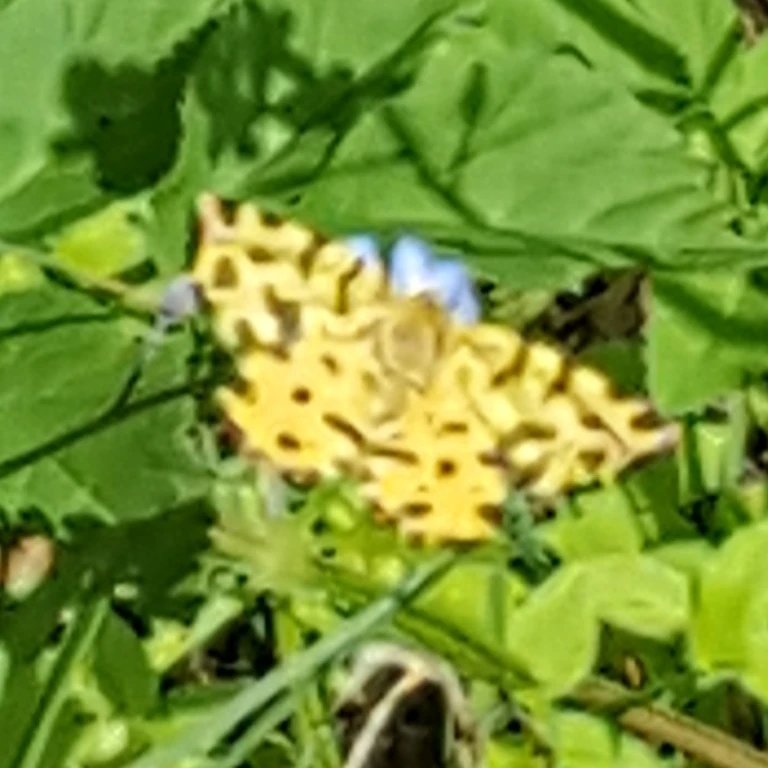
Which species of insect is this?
Pseudopanthera macularia
